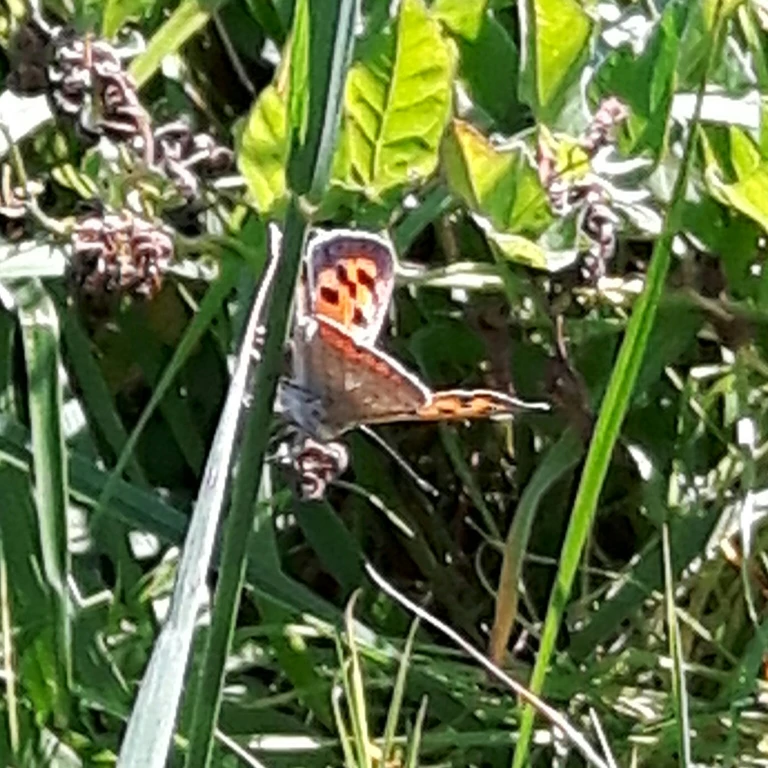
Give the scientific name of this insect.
Lycaena phlaeas
